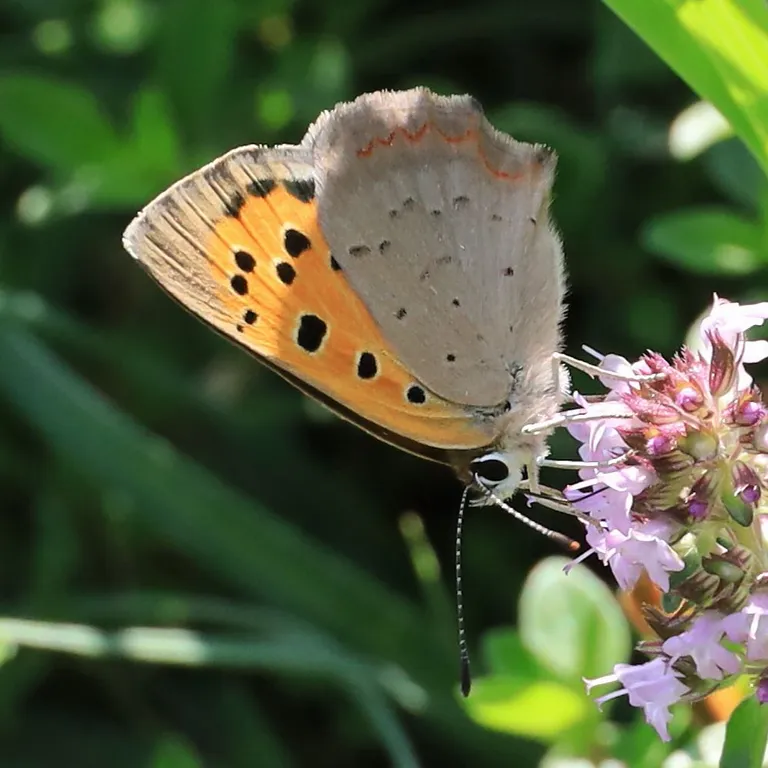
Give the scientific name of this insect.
Lycaena phlaeas
